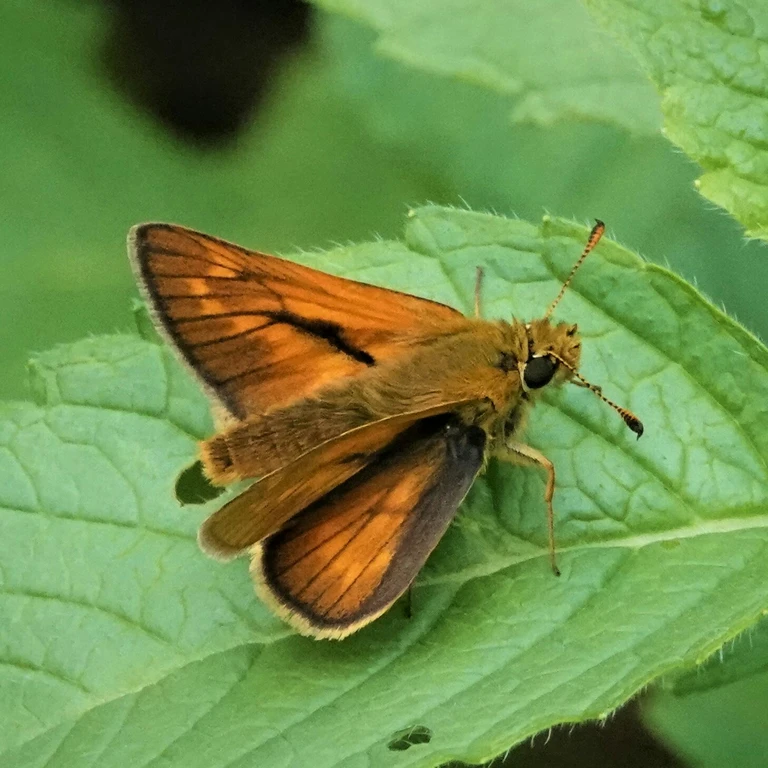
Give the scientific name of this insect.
Ochlodes sylvanus (also Ochlodes venata)
